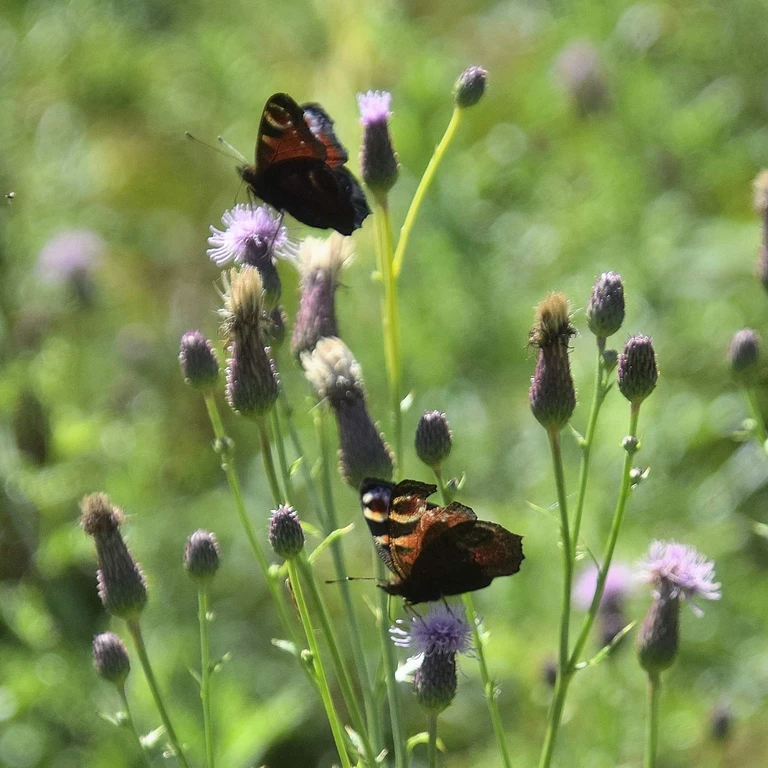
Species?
Aglais io
